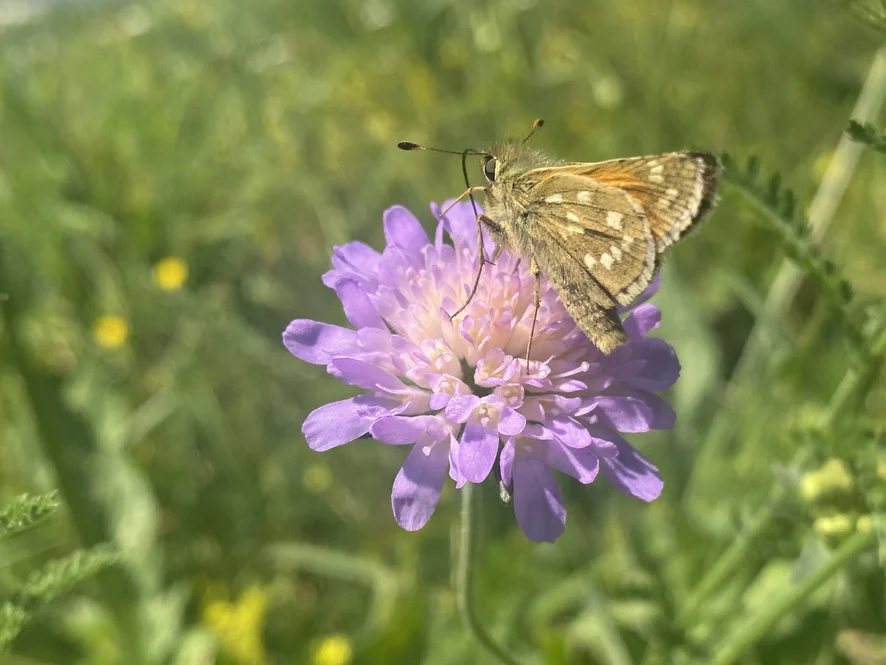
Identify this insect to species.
Hesperia comma
